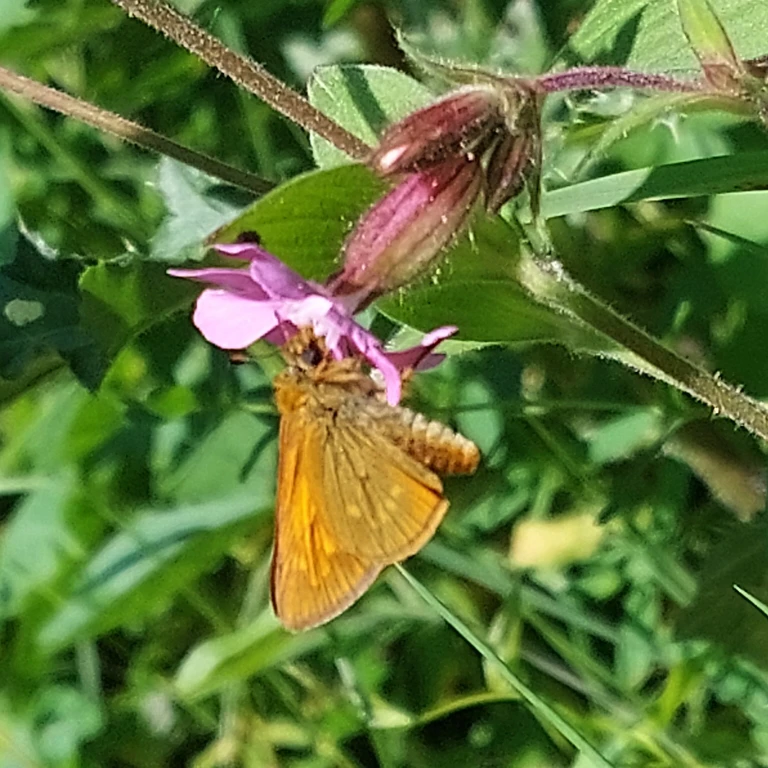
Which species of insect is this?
Ochlodes sylvanus (also Ochlodes venata)
